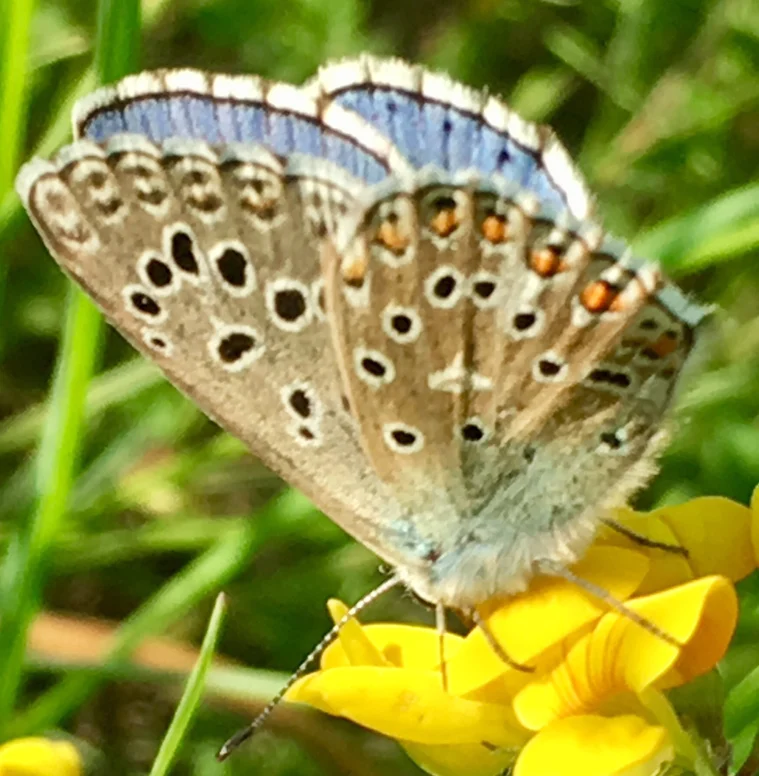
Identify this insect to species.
Lysandra bellargus
